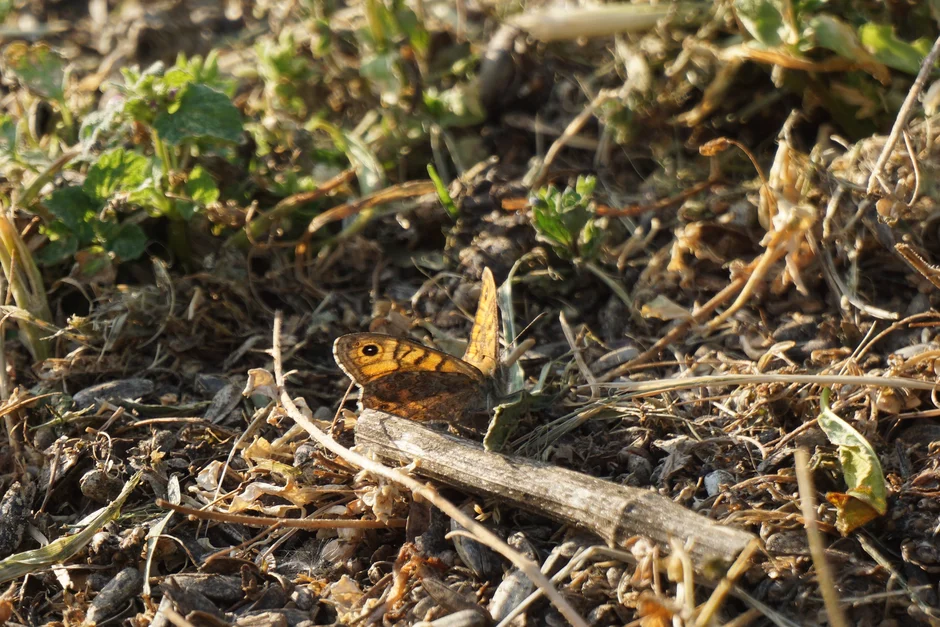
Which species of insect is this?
Lasiommata megera (also Pararge megera)
